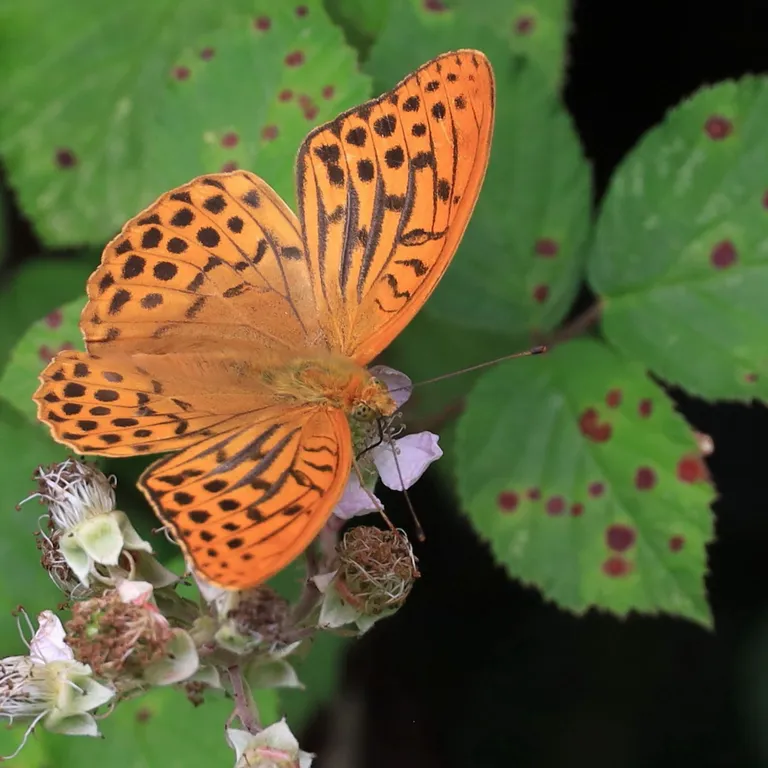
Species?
Argynnis paphia
